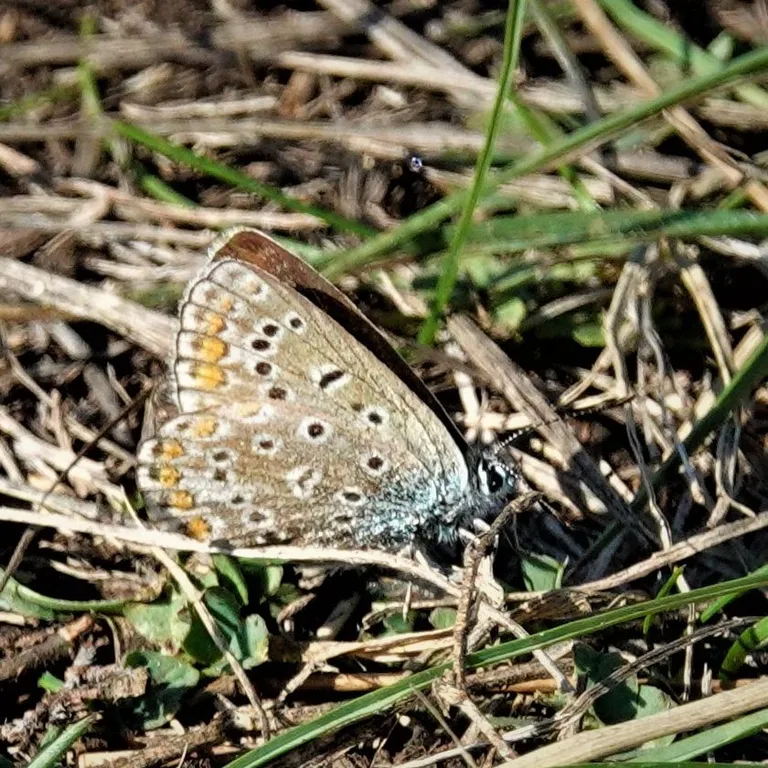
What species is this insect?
Polyommatus icarus
